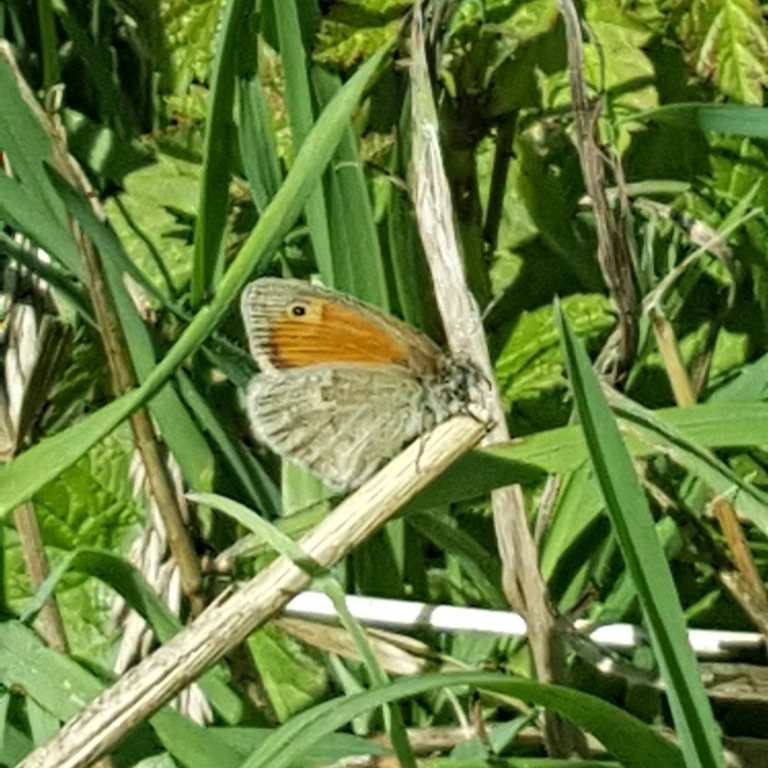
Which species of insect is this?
Coenonympha pamphilus
